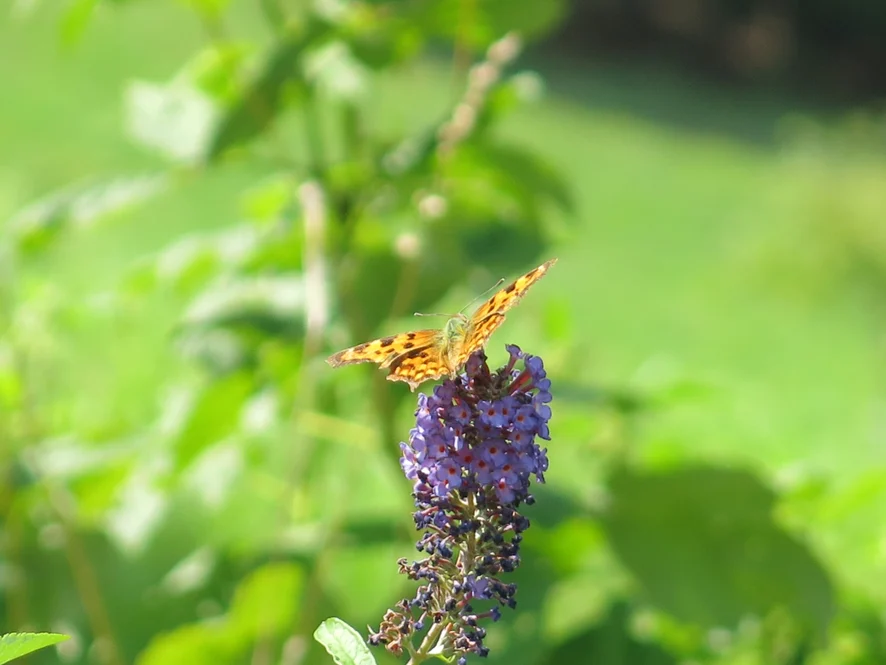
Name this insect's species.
Polygonia c-album
